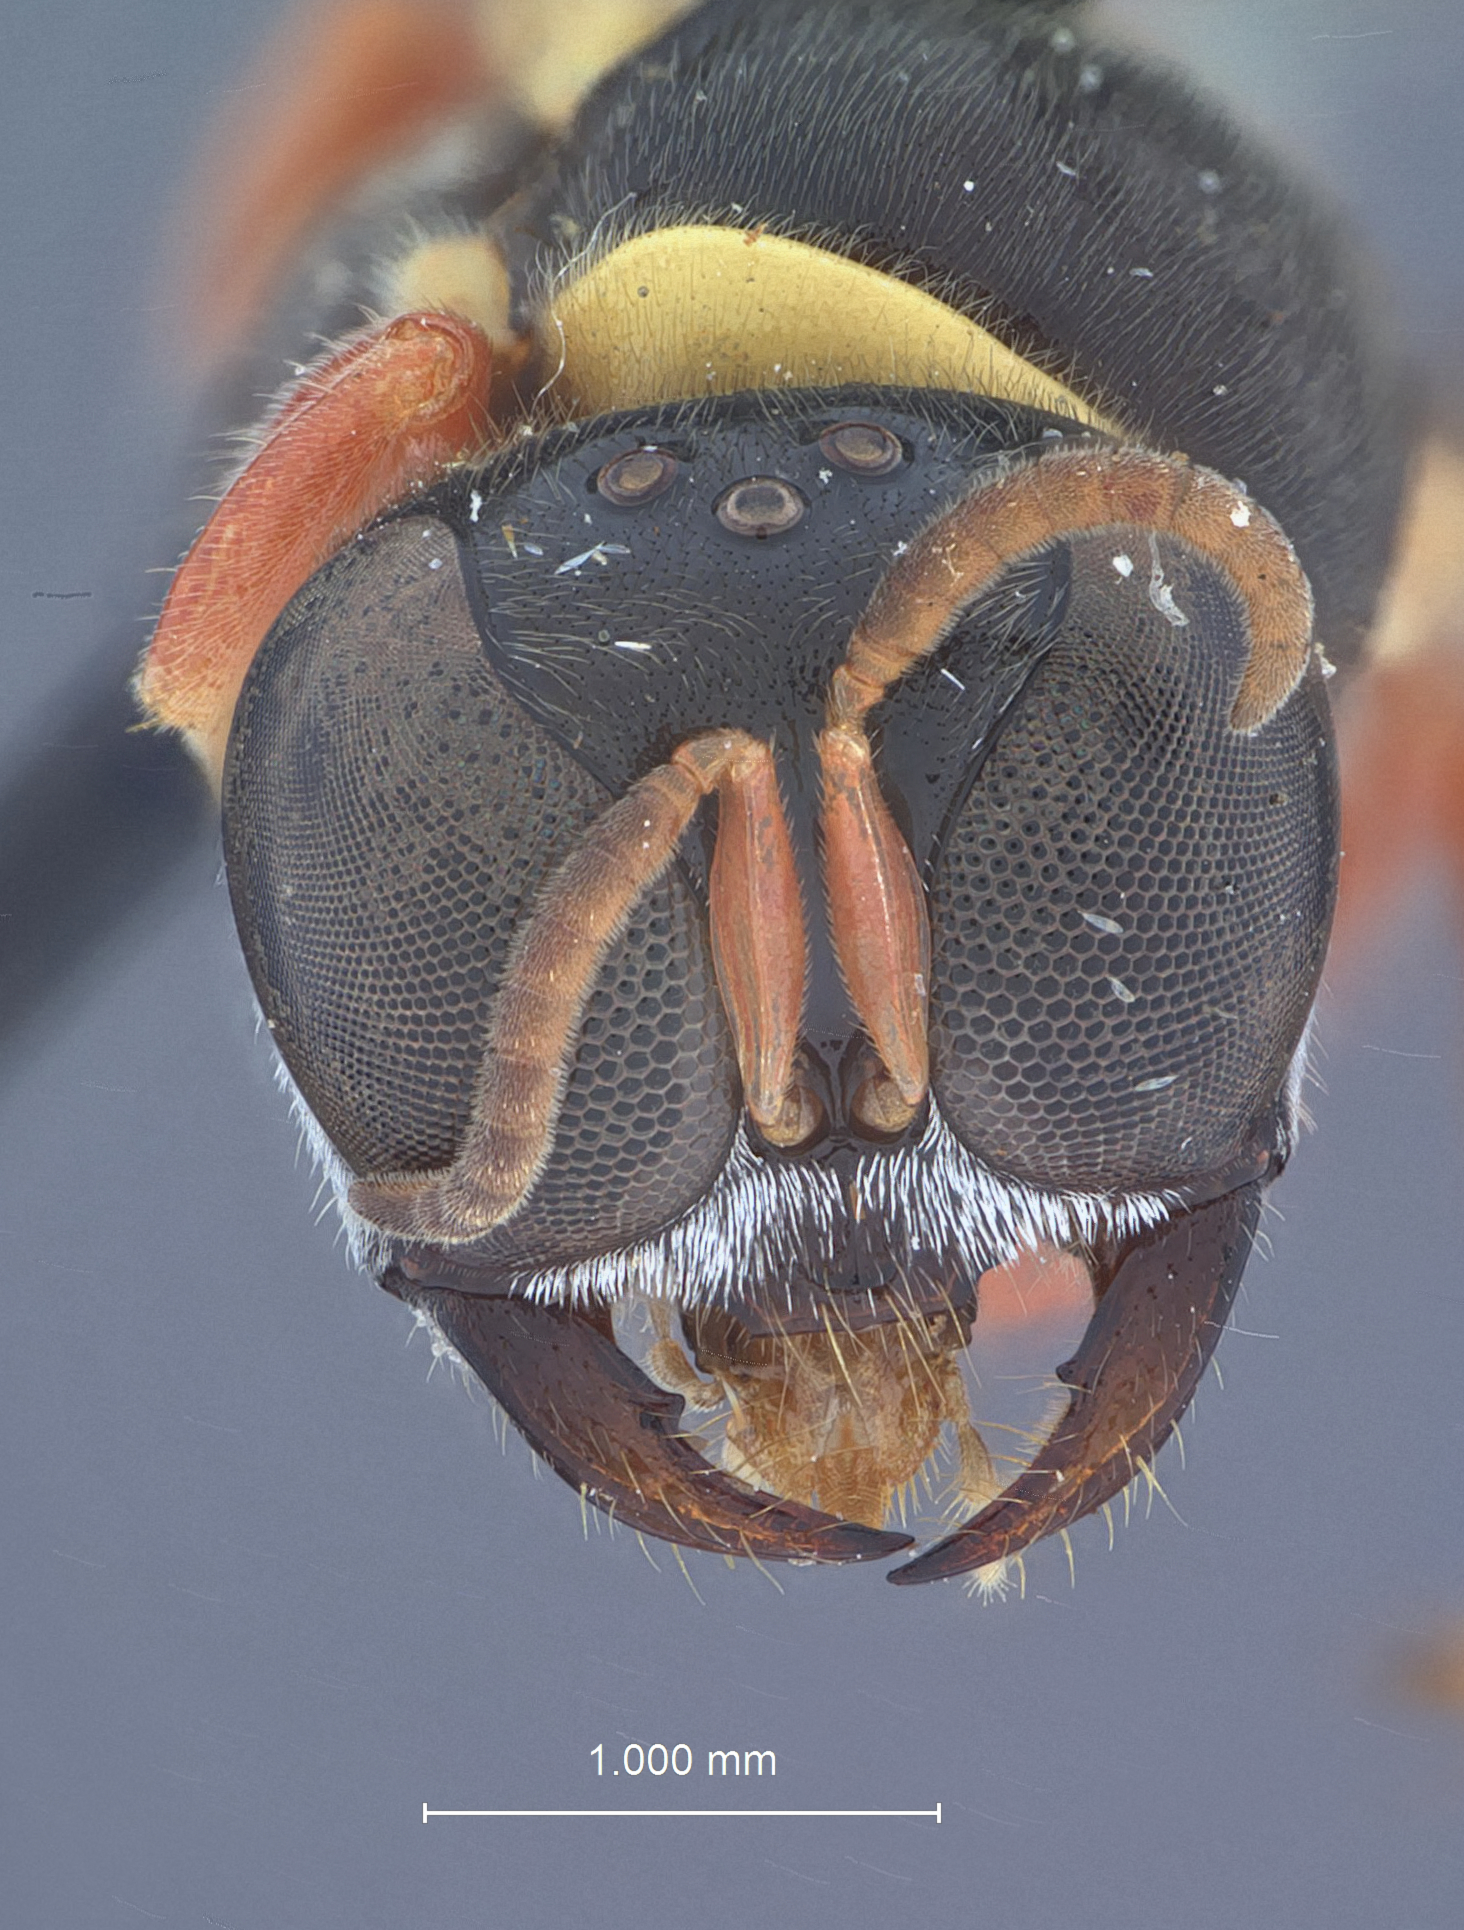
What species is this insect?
Piyuma butuana
